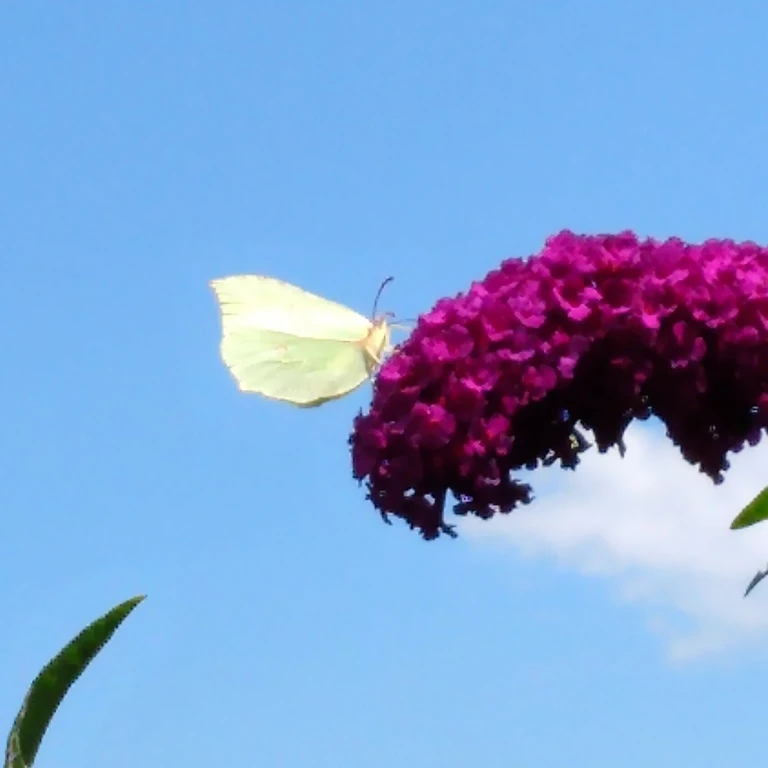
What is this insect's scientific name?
Gonepteryx rhamni
